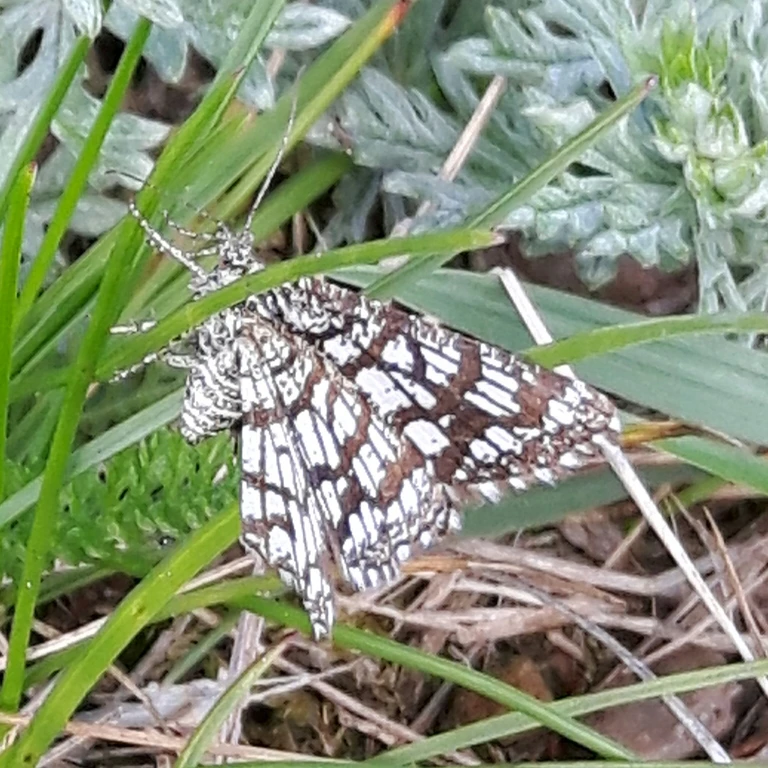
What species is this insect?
Chiasmia clathrata
